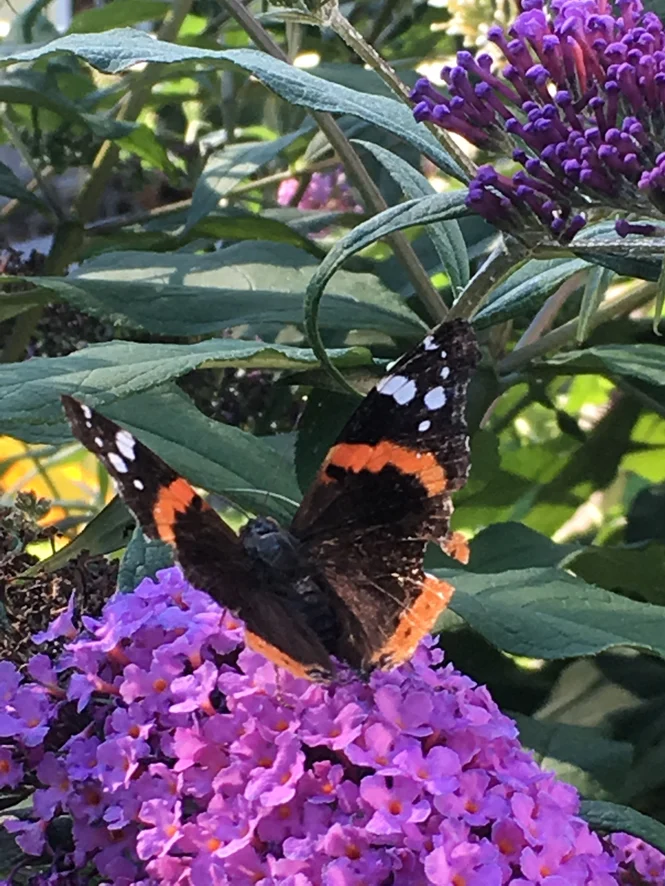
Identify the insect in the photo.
Vanessa atalanta
